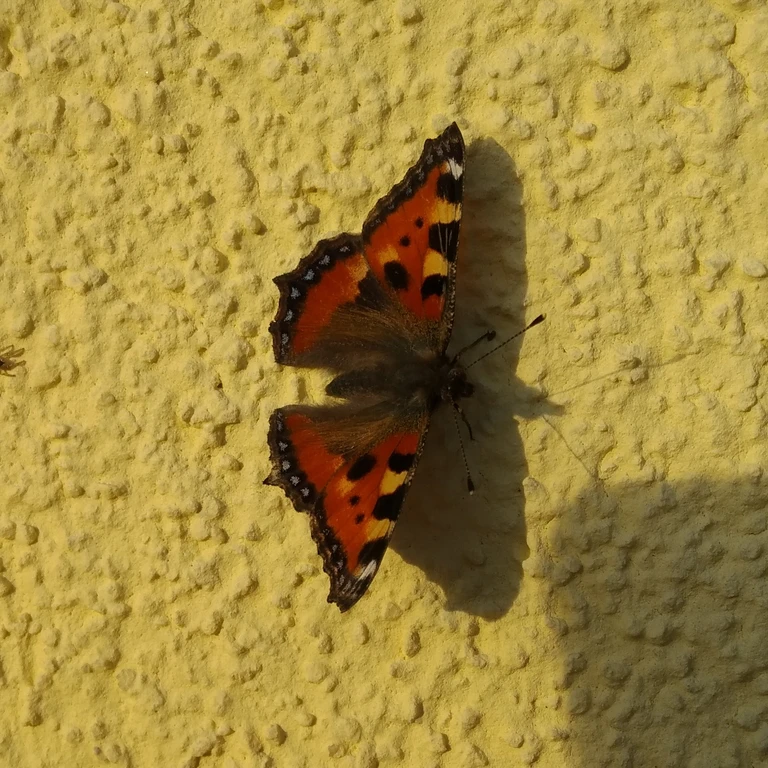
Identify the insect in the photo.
Aglais urticae
